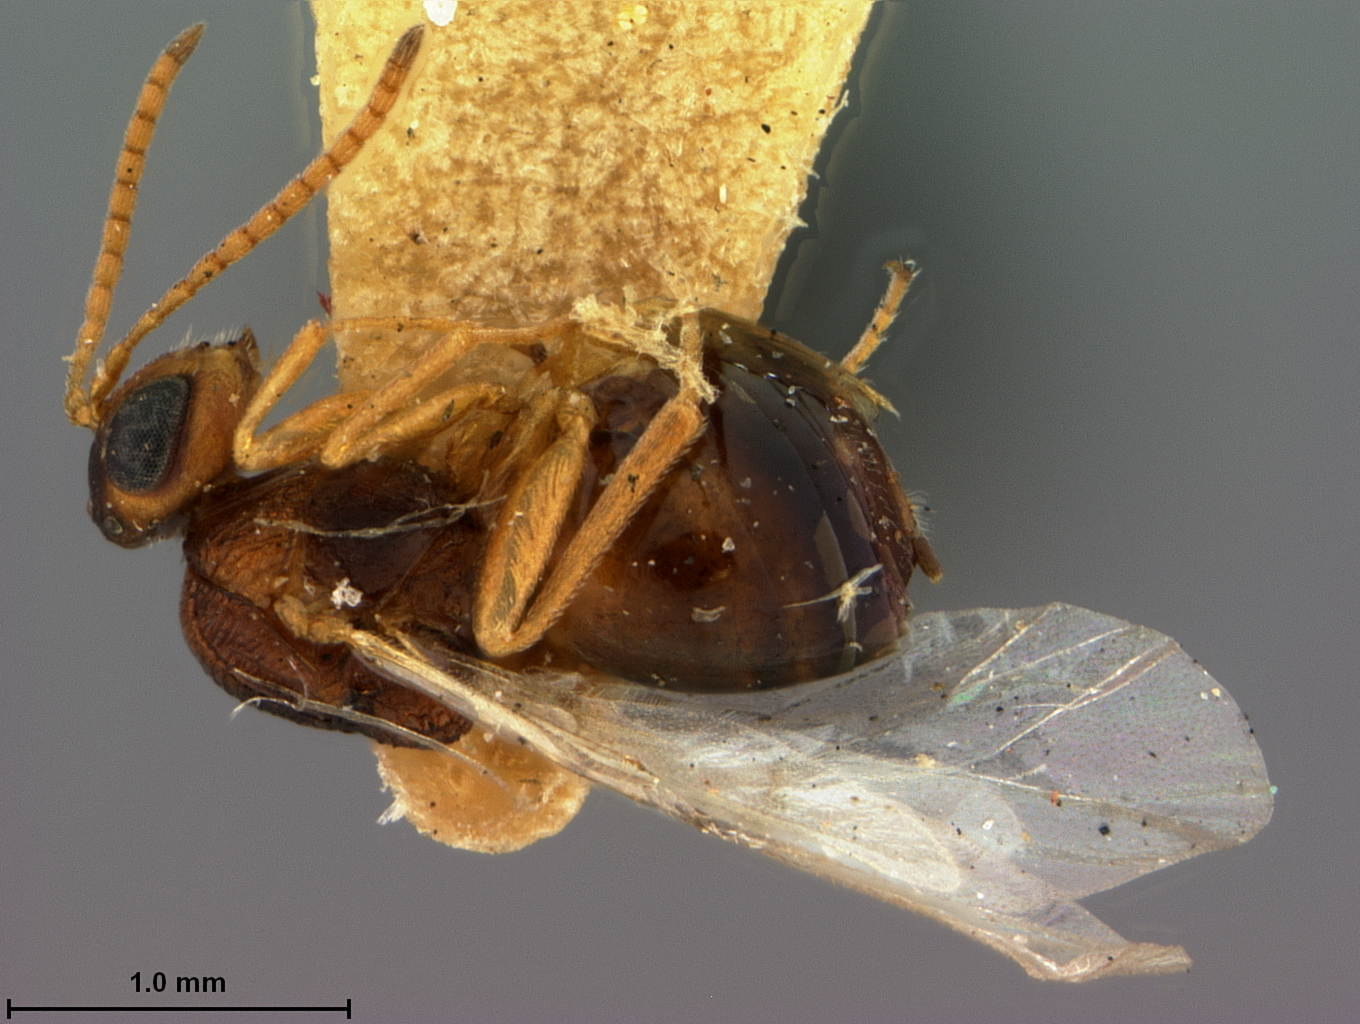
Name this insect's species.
Callirhytis lapillula
